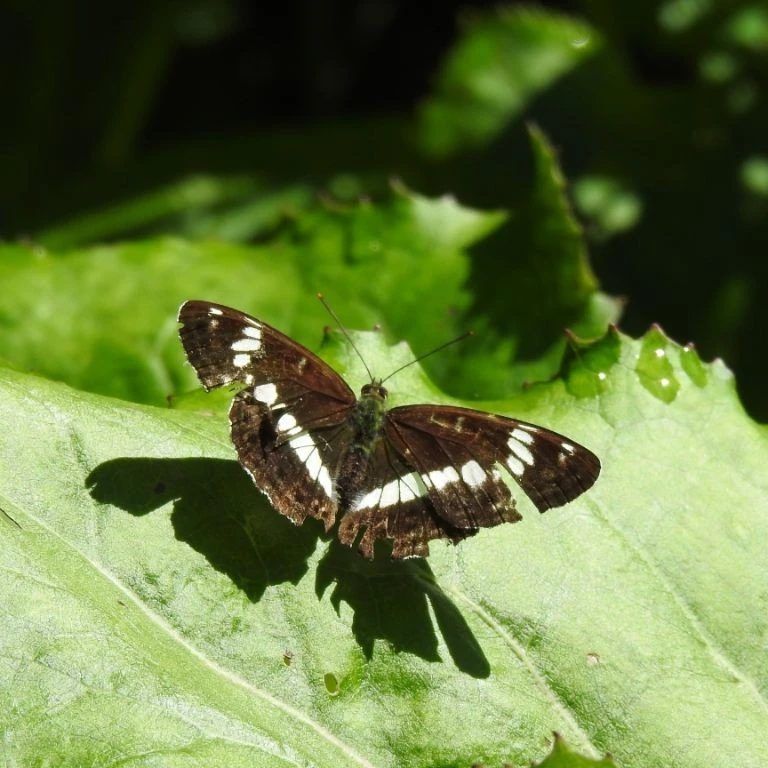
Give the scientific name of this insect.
Limenitis camilla (also Ladoga camilla)
